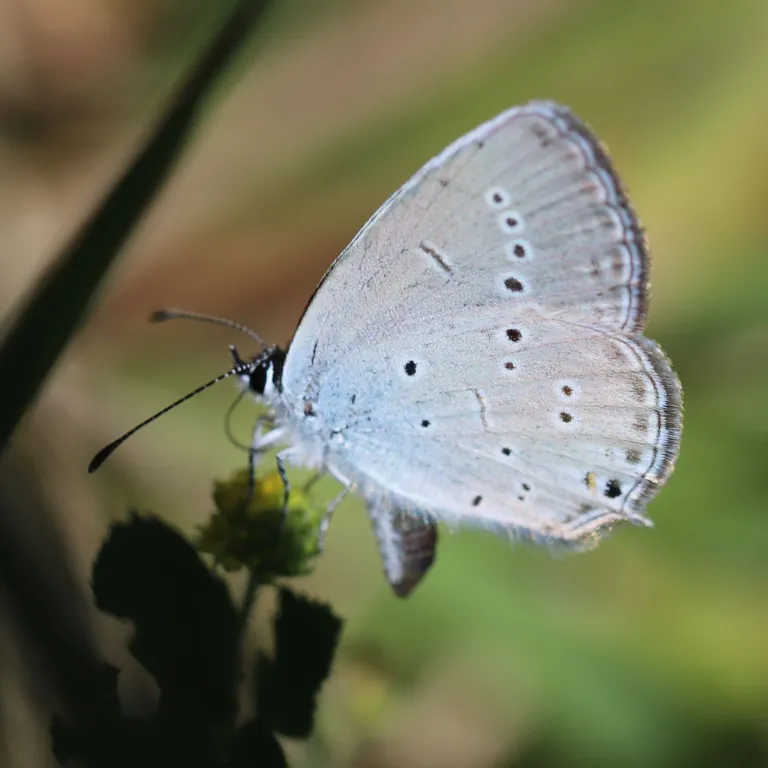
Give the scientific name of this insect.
Cupido decolorata (also Elkalyce decolorata)
